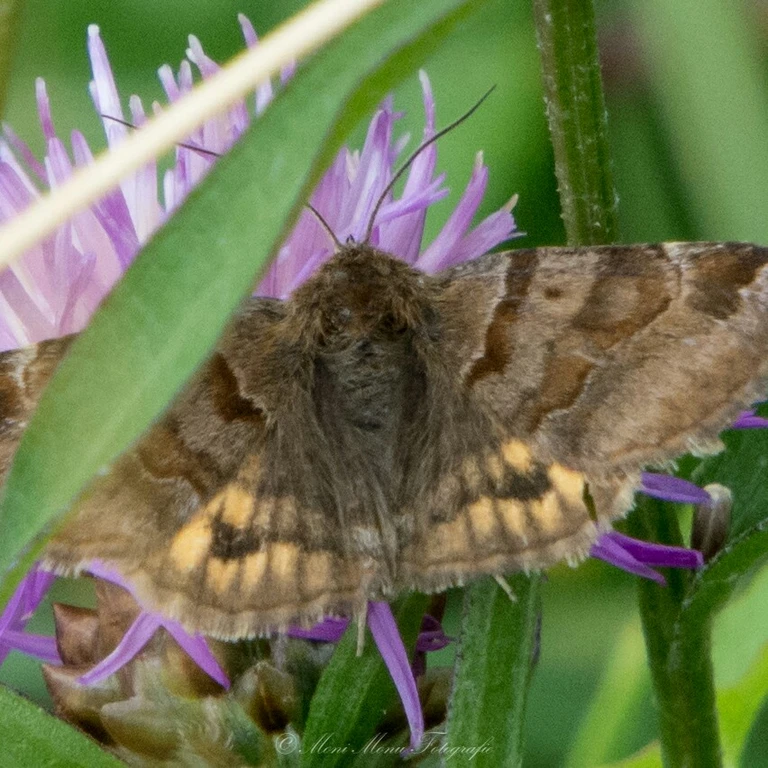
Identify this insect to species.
Euclidia glyphica
